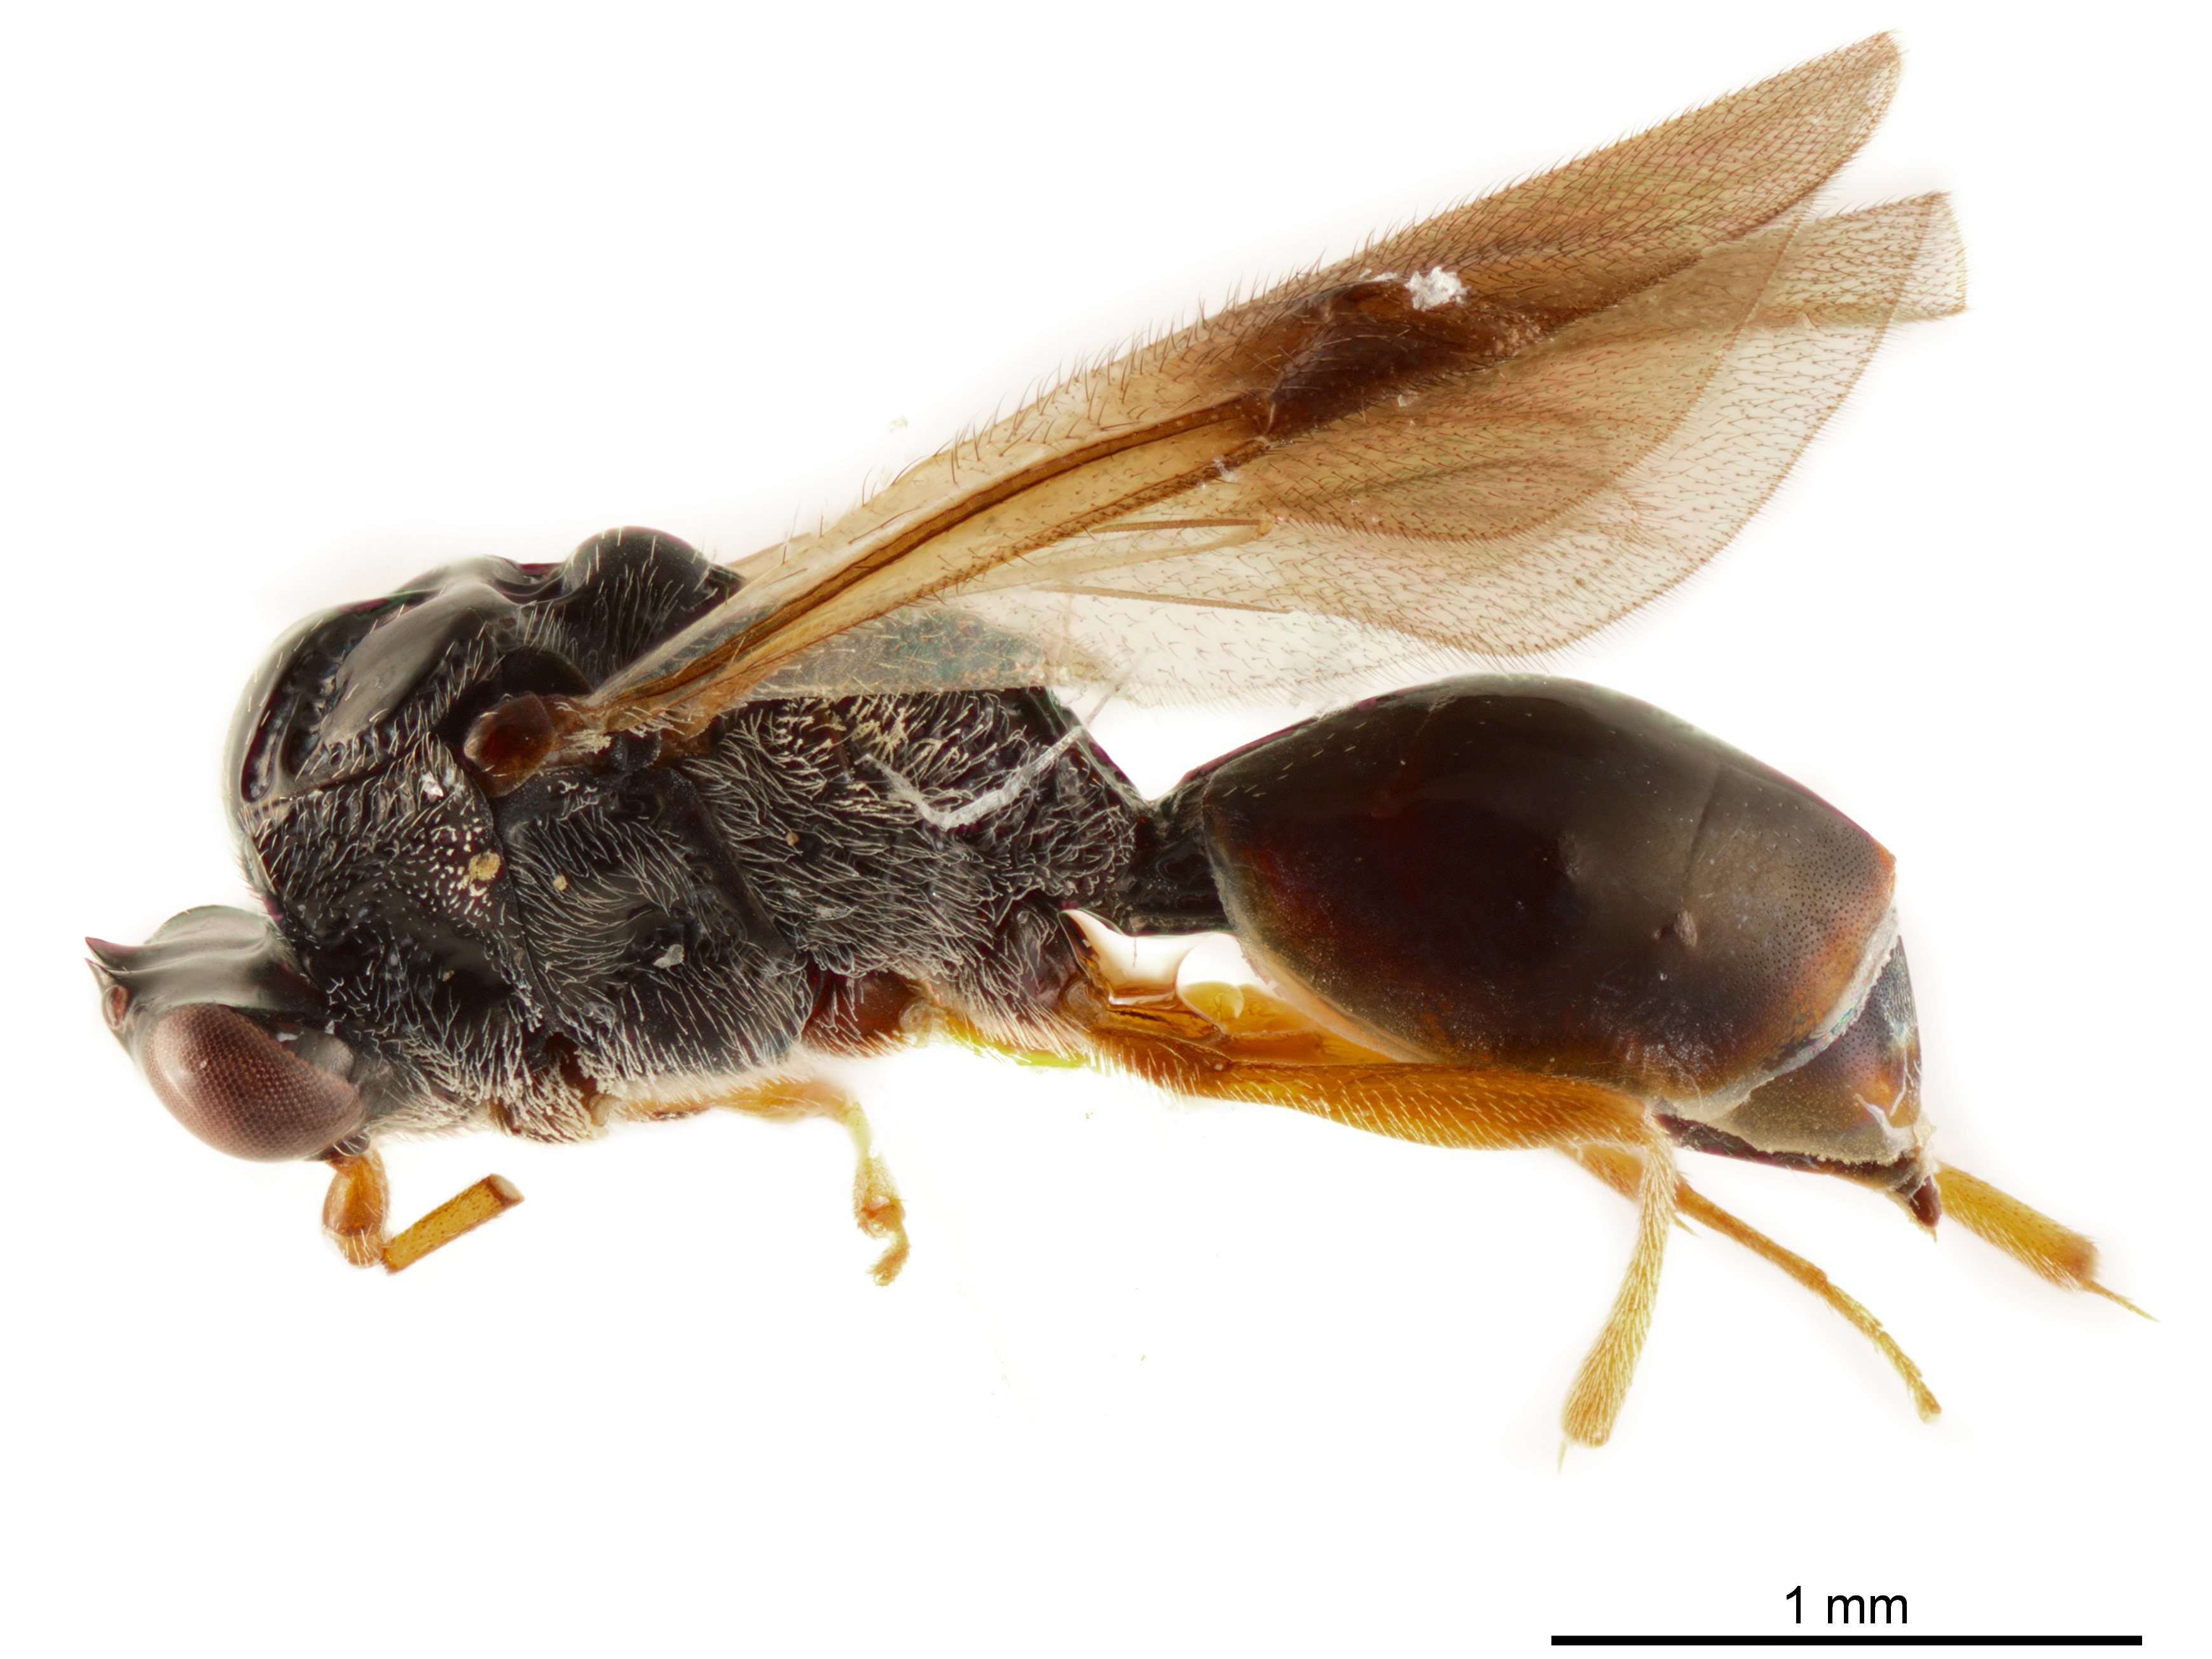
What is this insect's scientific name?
Nothoserphus mirabilis
